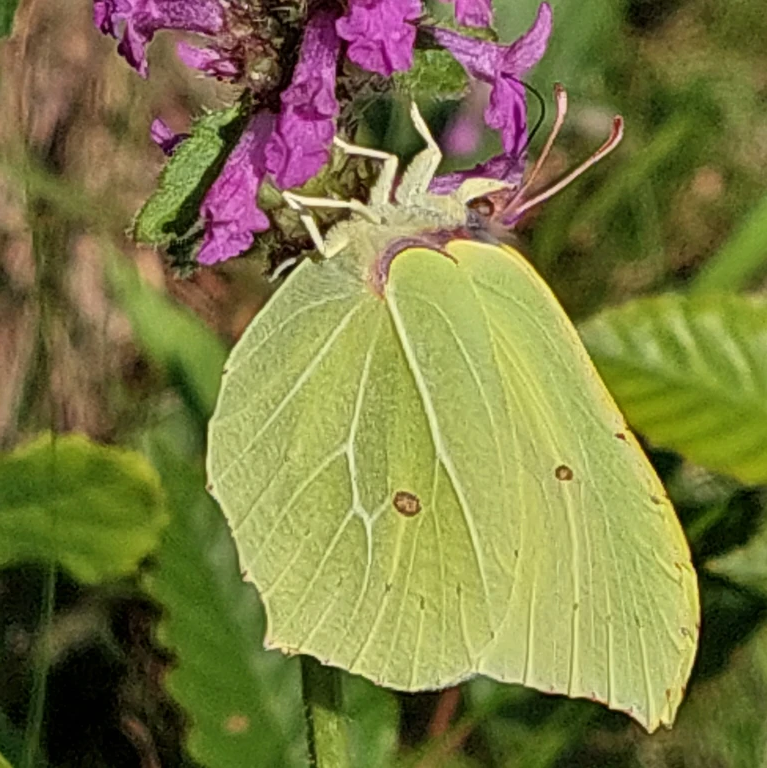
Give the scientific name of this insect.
Gonepteryx rhamni
